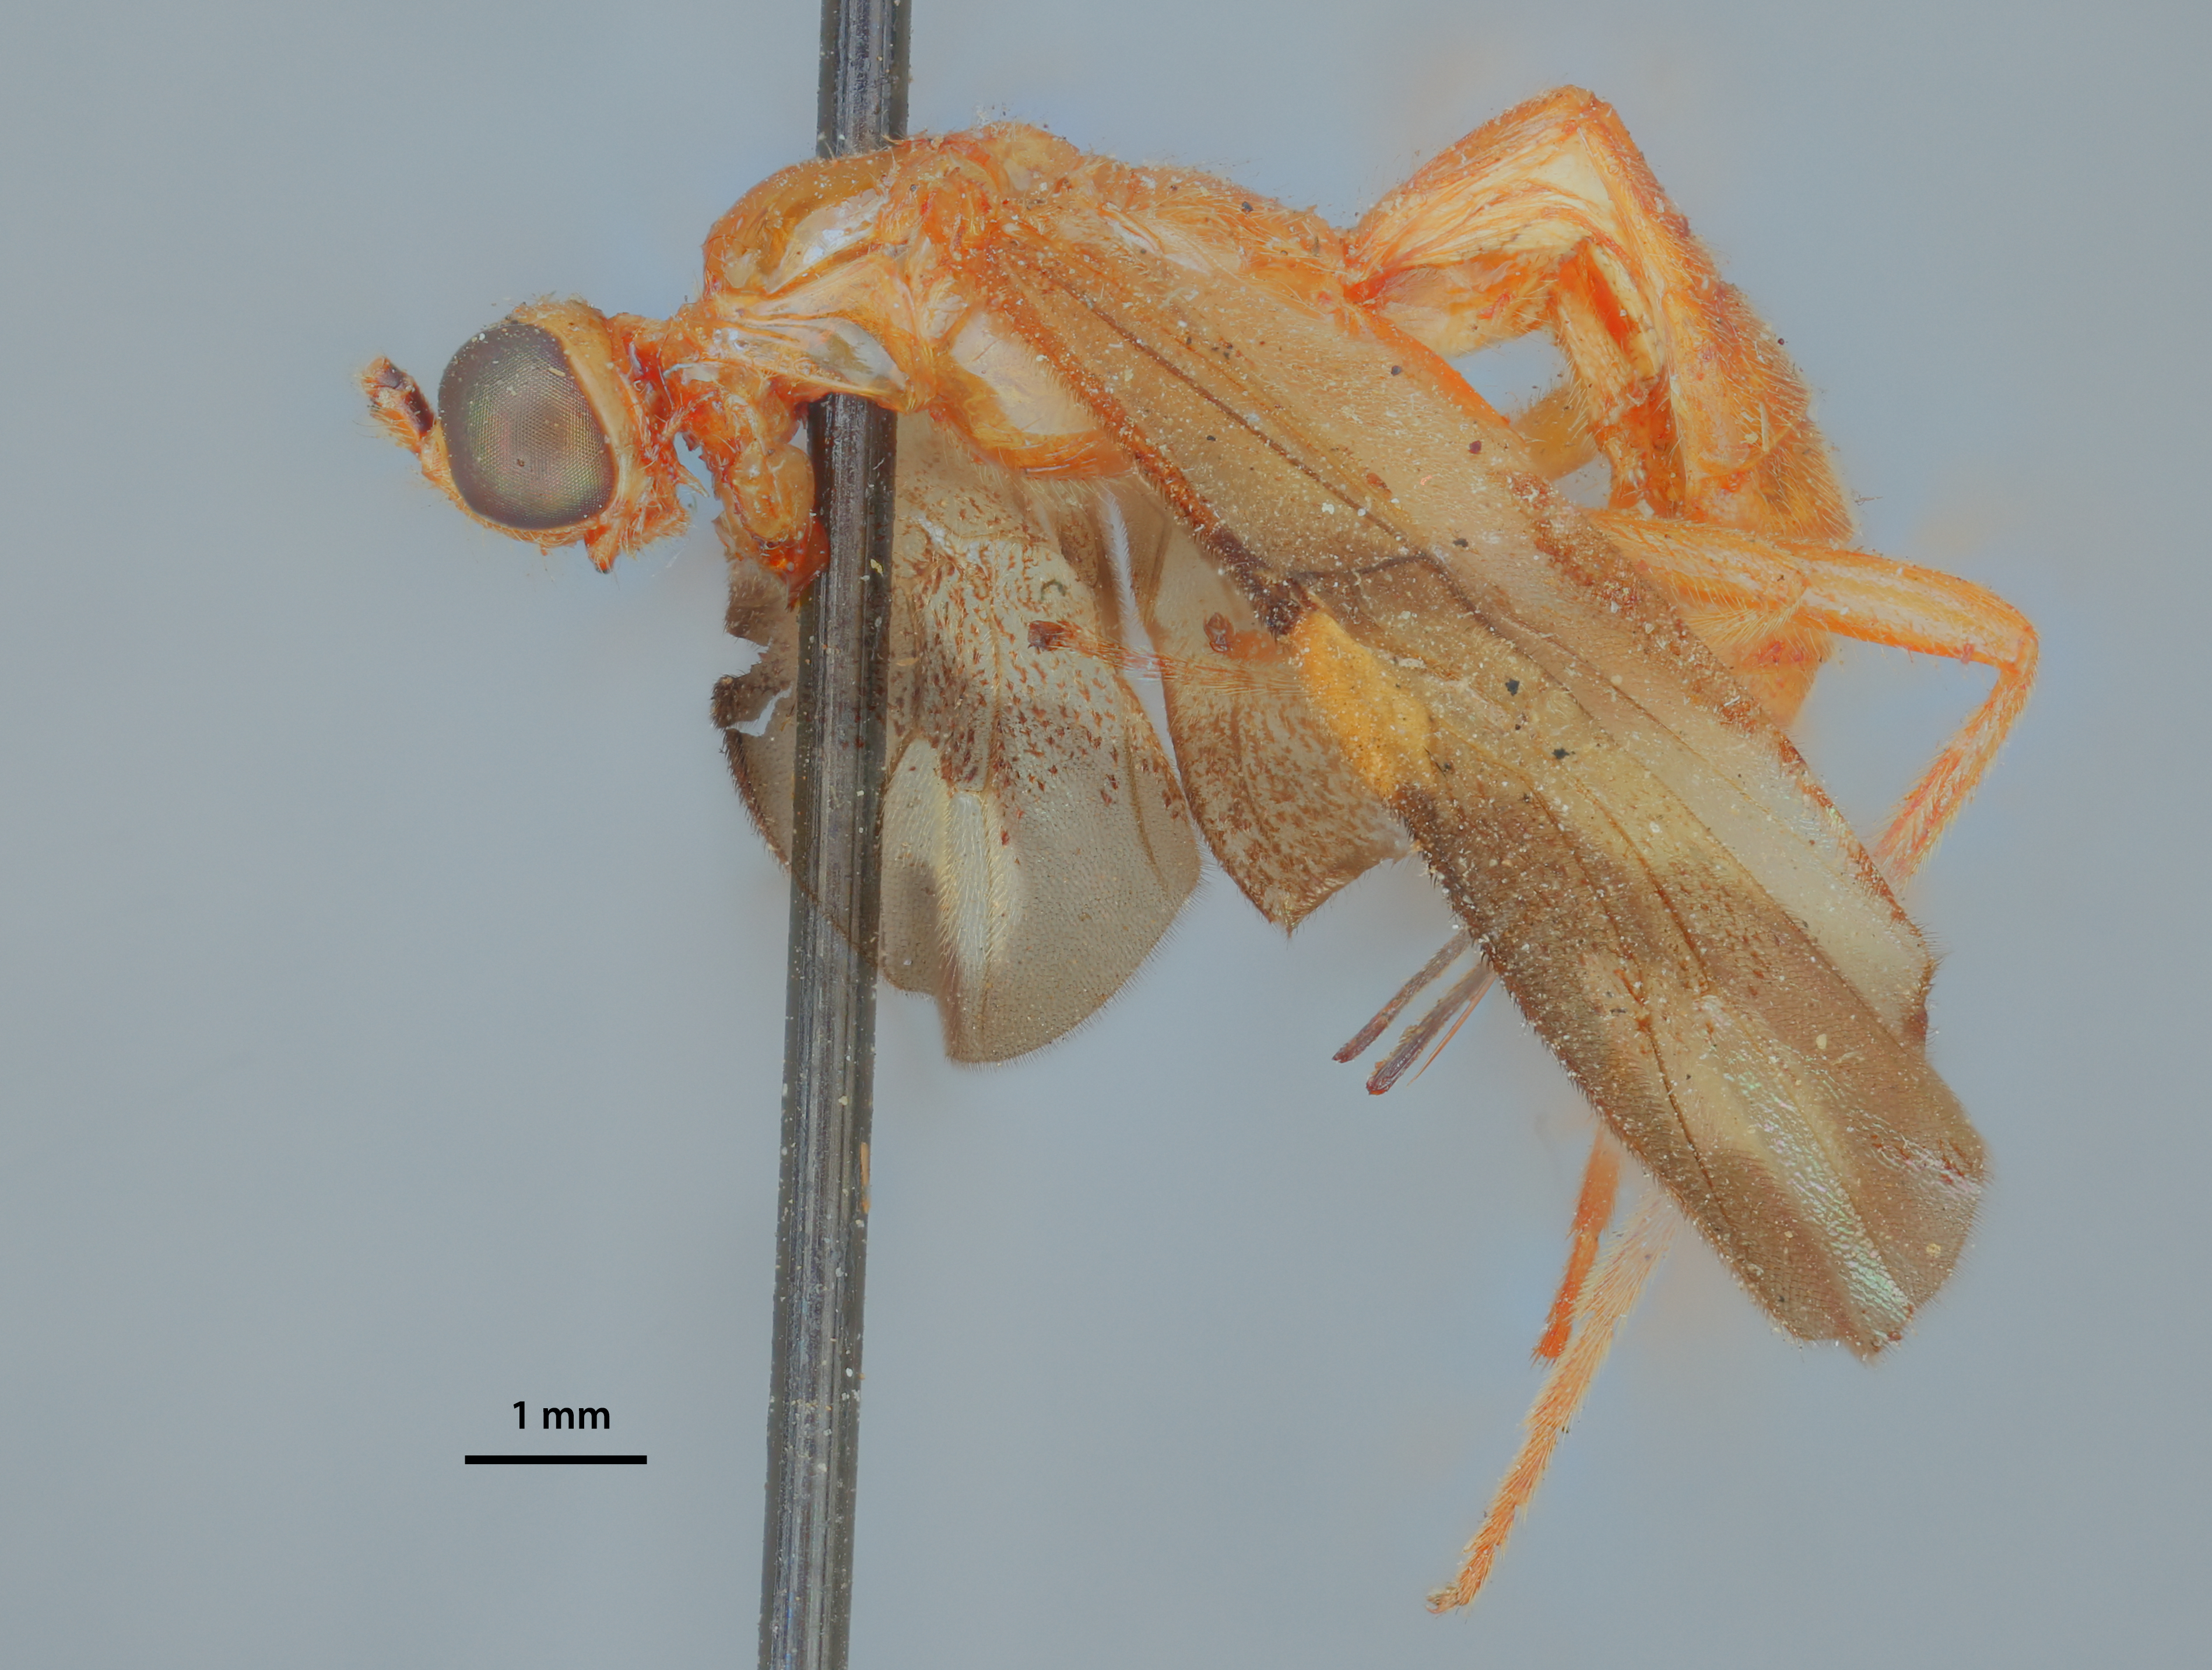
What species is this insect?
Curriea fasciapennis
